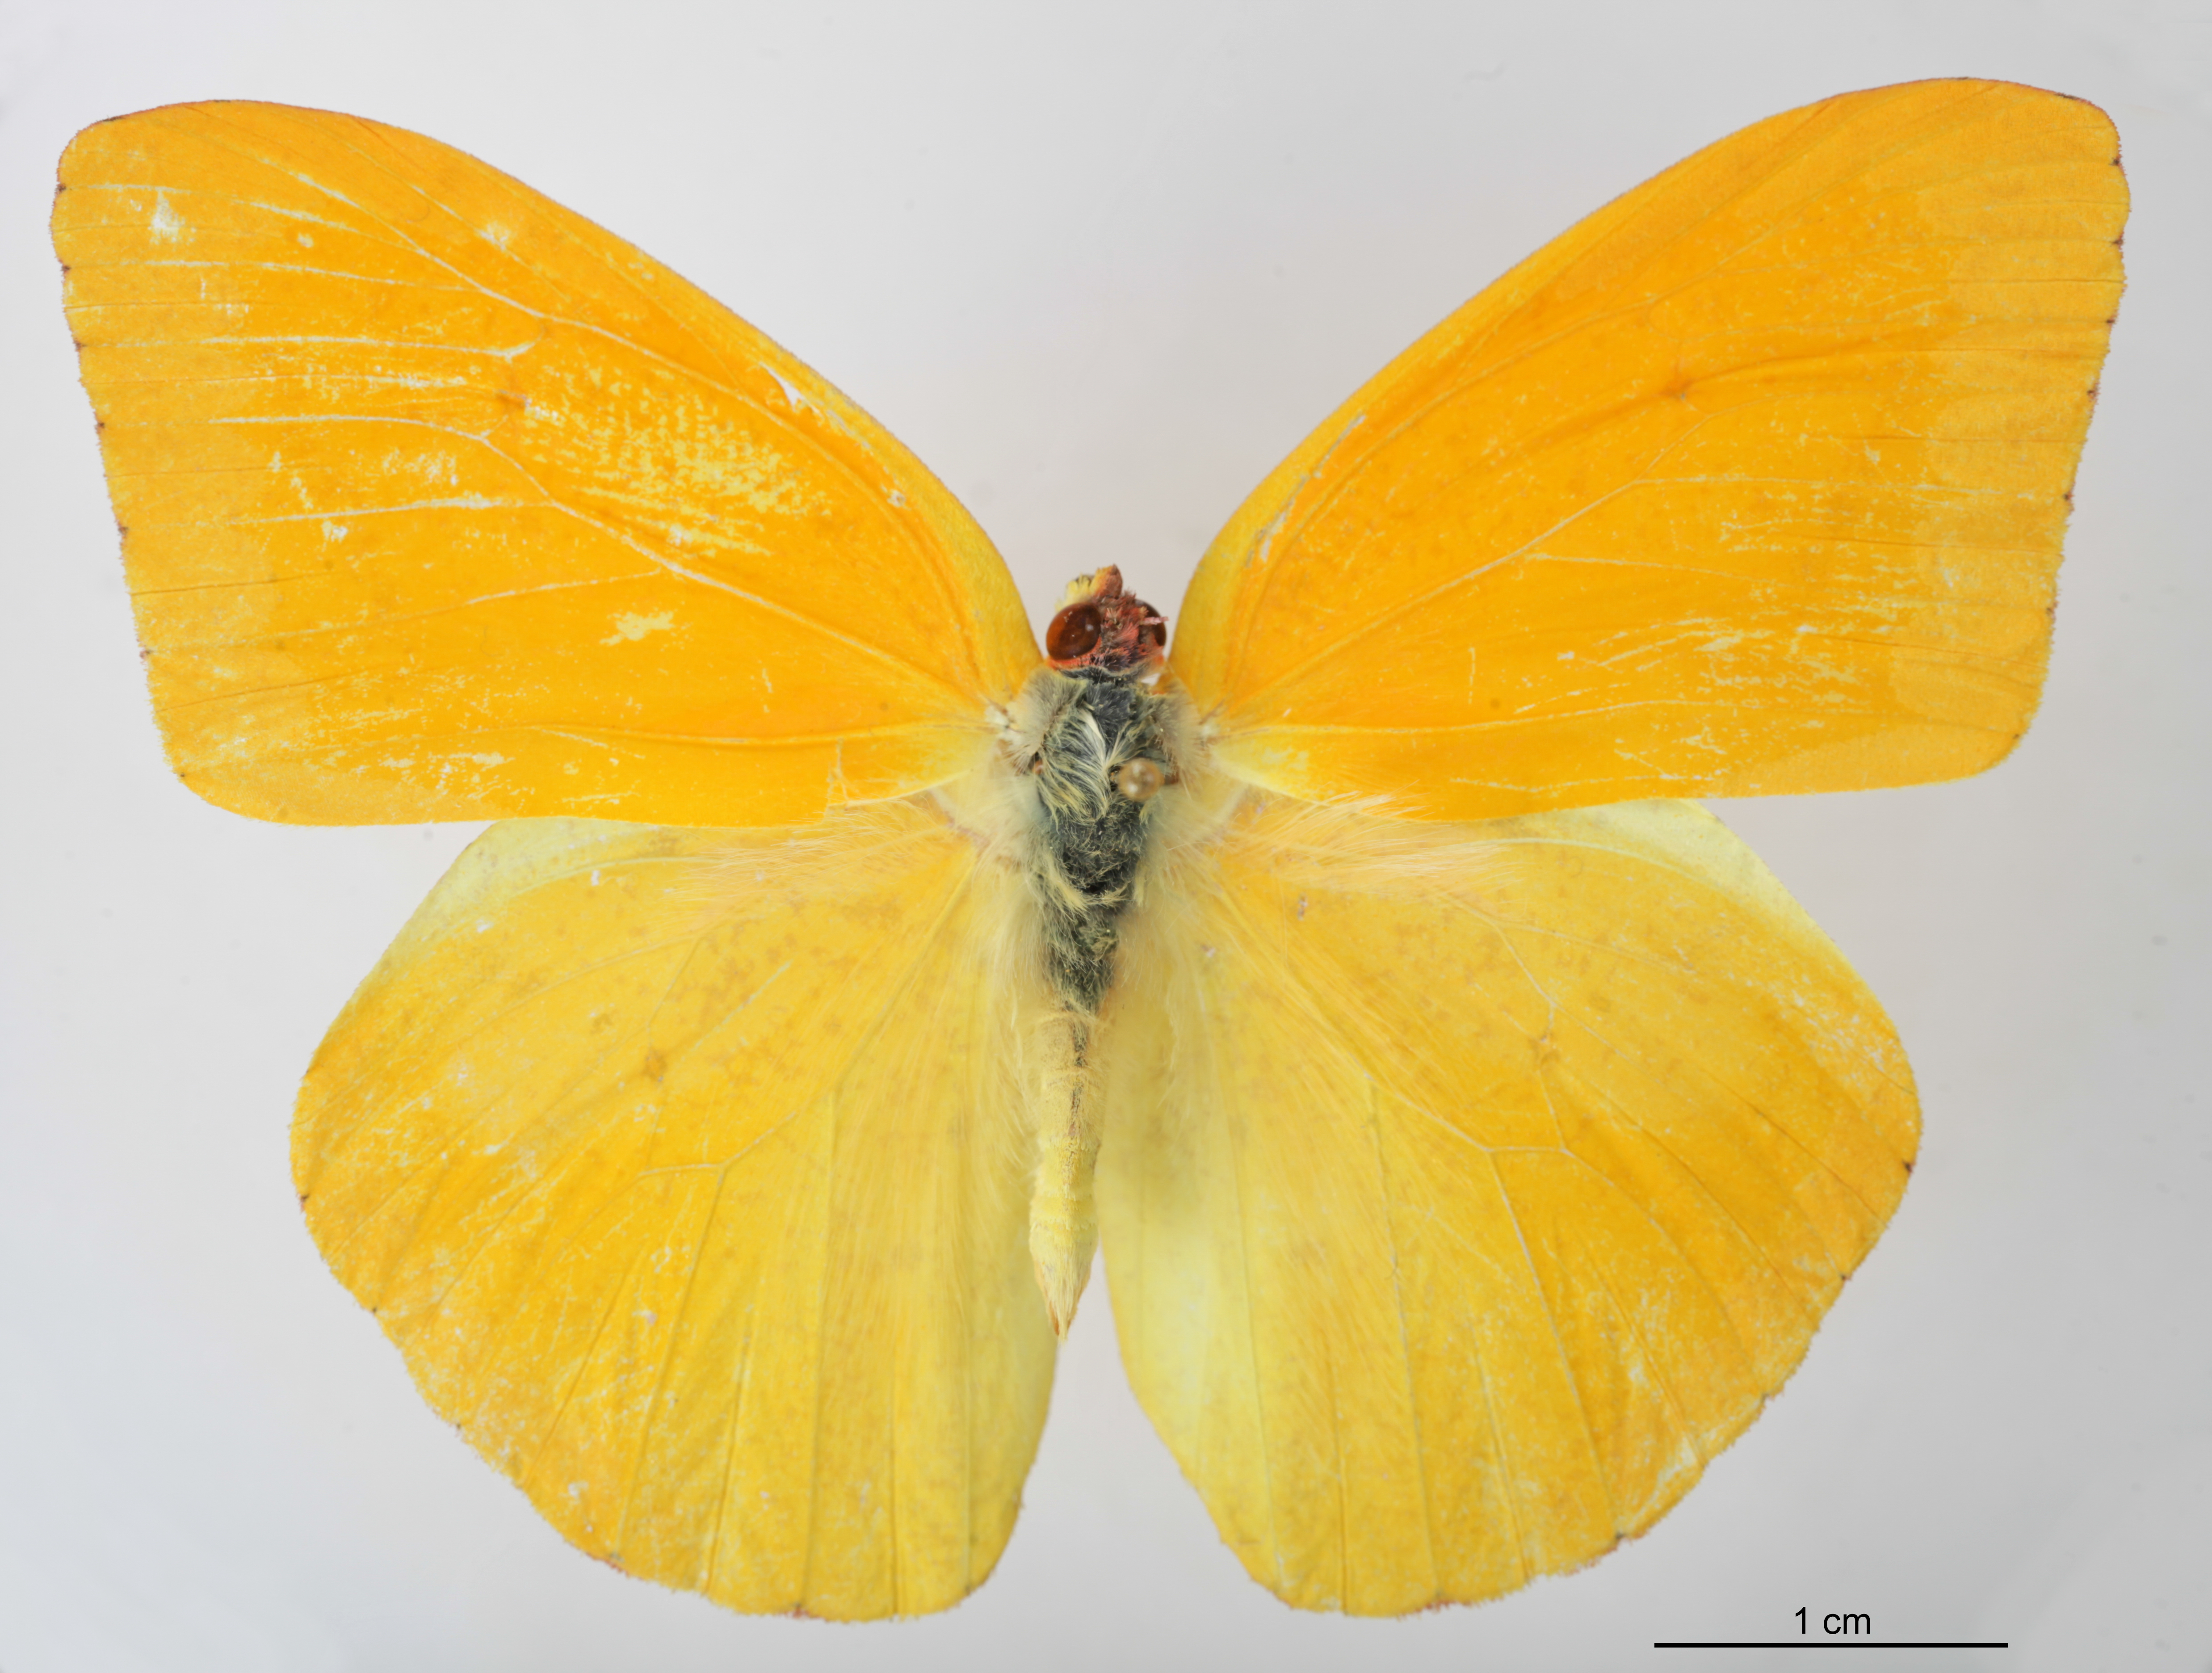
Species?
Phoebis agarithe
